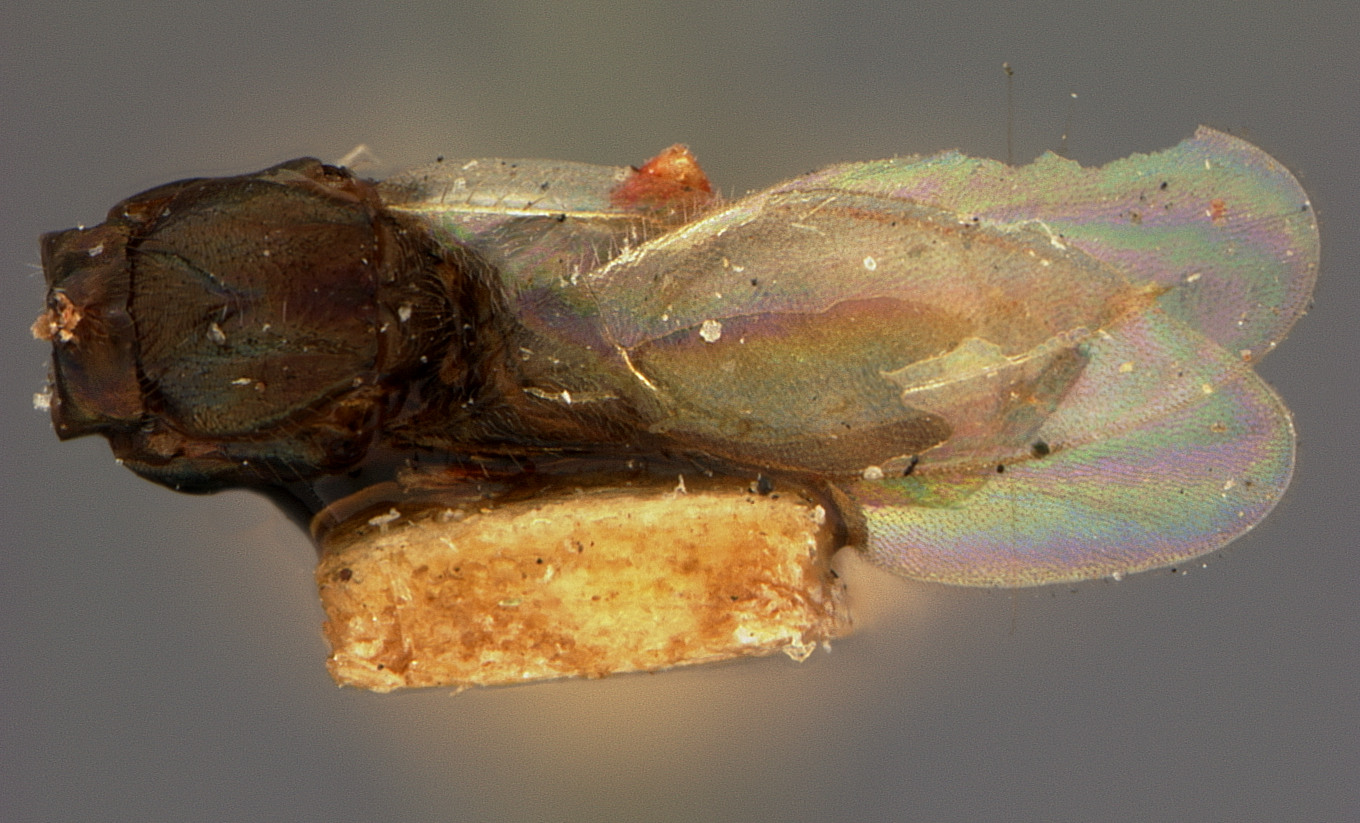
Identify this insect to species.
Eupelmus macrocarpae
